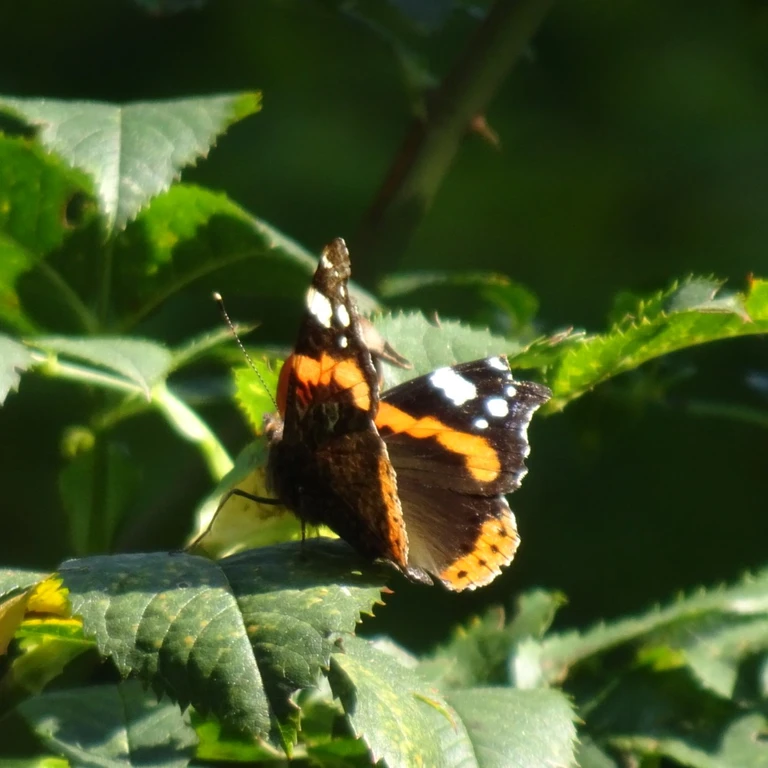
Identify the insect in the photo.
Vanessa atalanta
